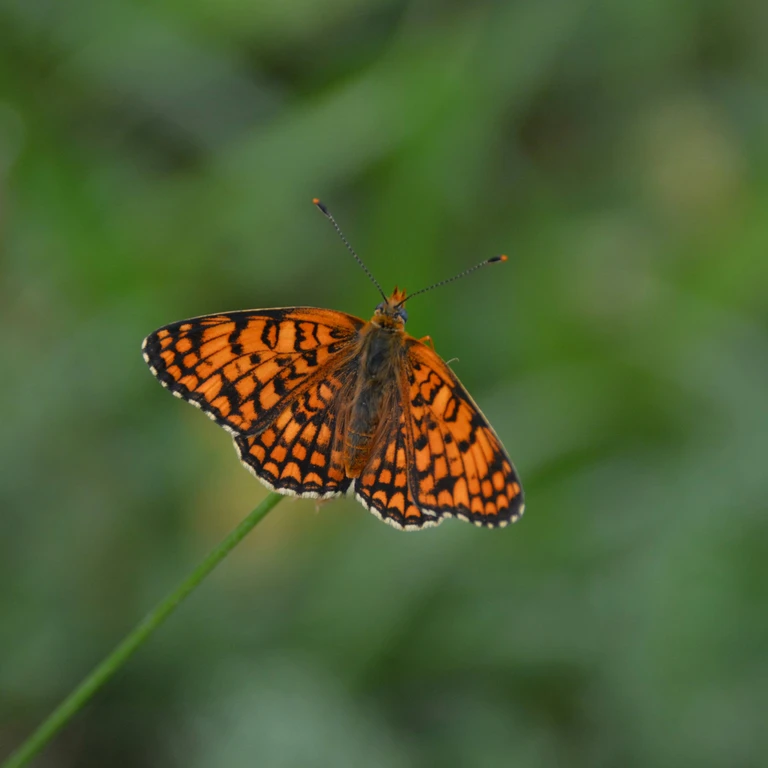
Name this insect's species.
Melitaea phoebe
